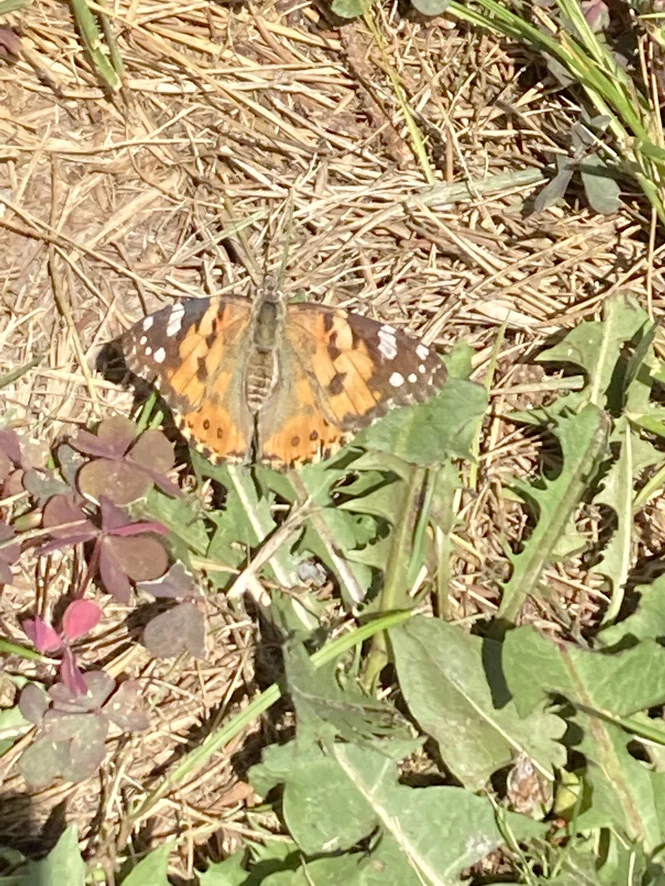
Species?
Vanessa cardui
